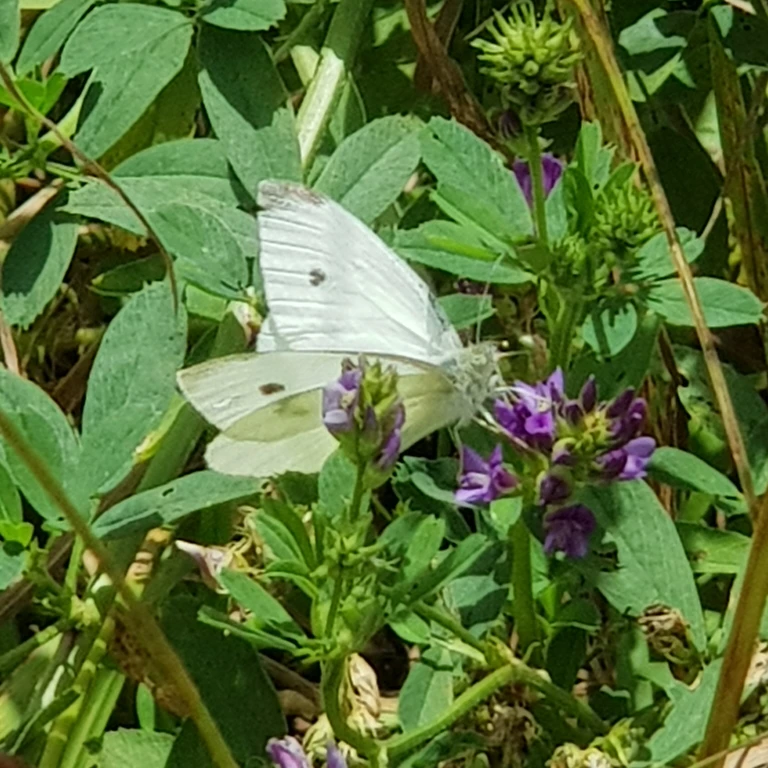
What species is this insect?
Pieris rapae
